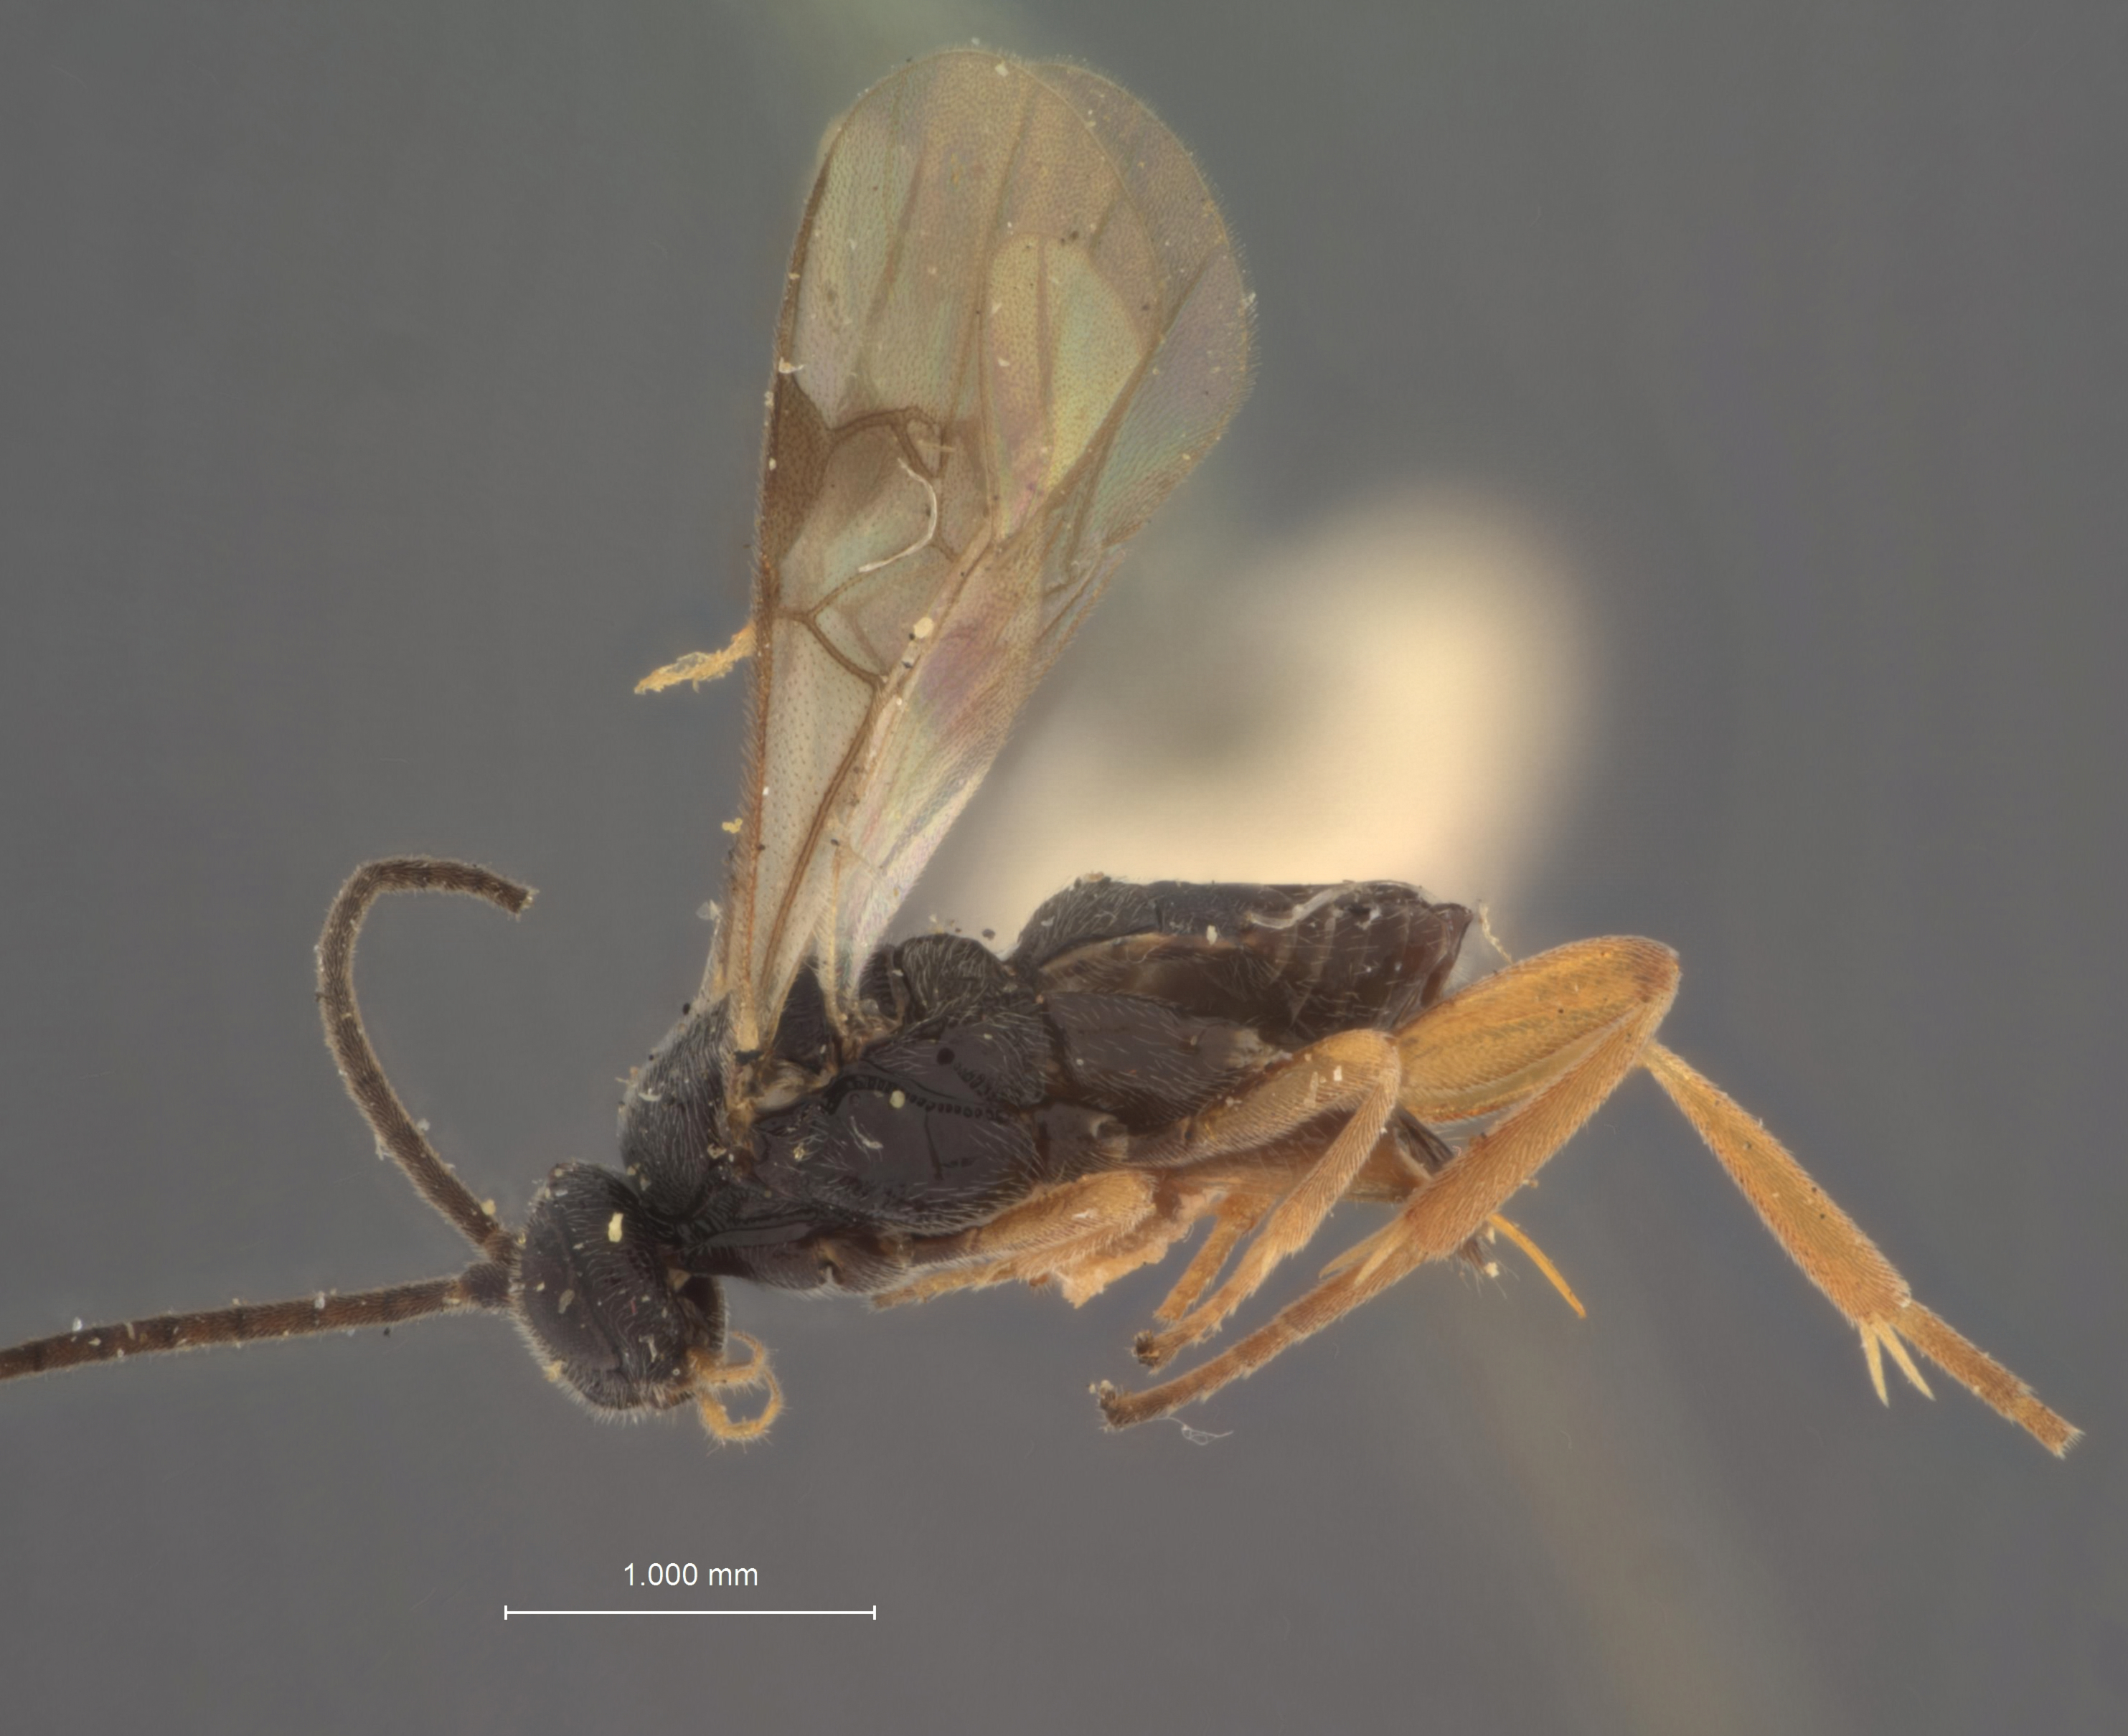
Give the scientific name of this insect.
Microgaster comptanae
